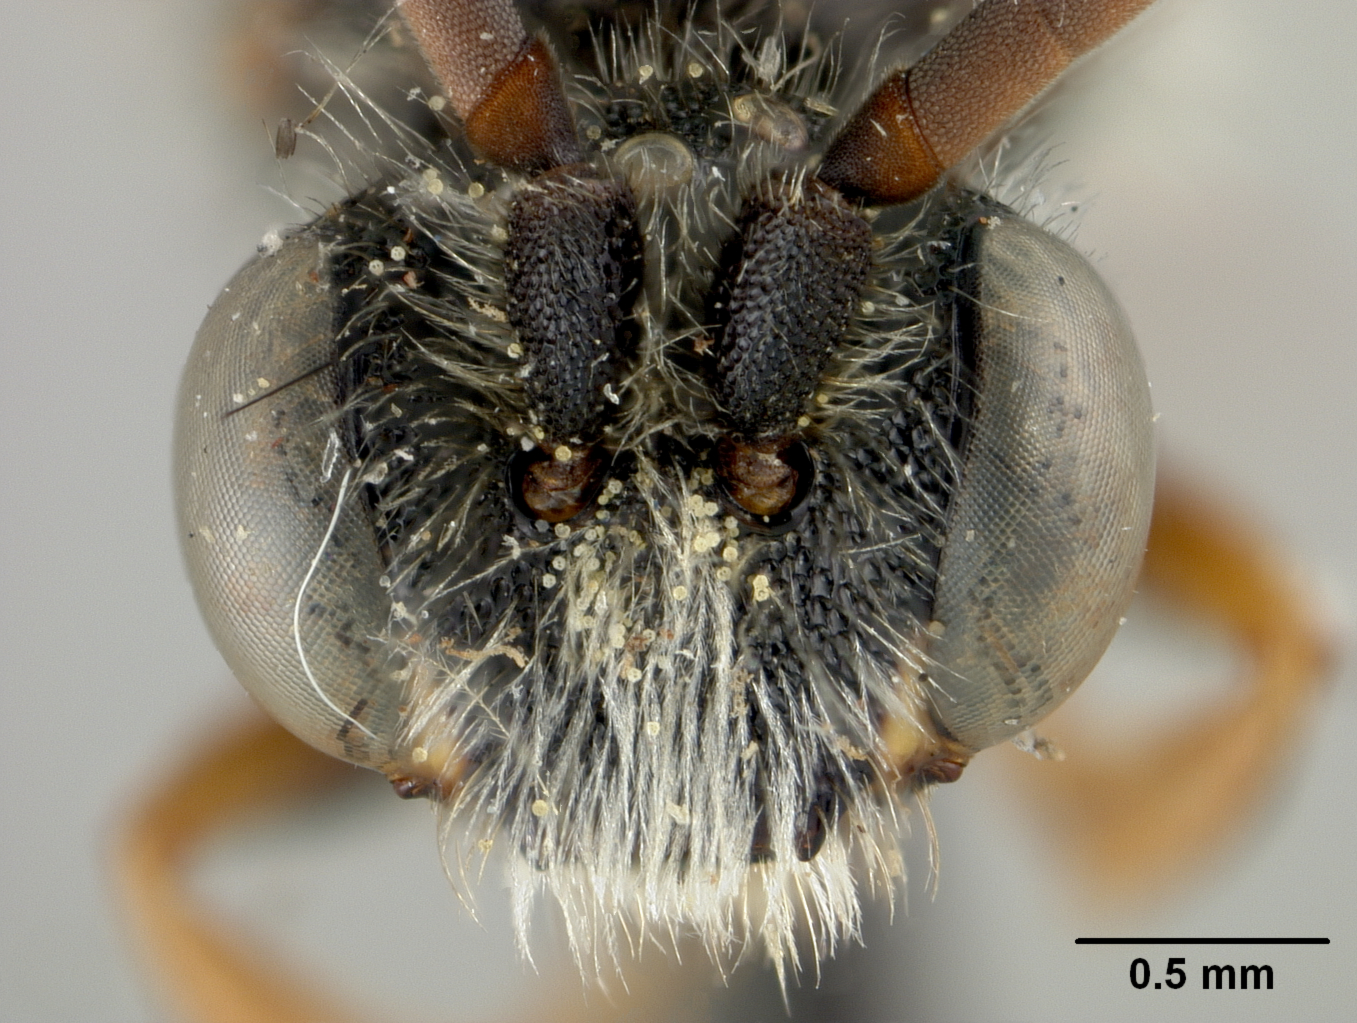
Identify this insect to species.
Nomada harimensis
